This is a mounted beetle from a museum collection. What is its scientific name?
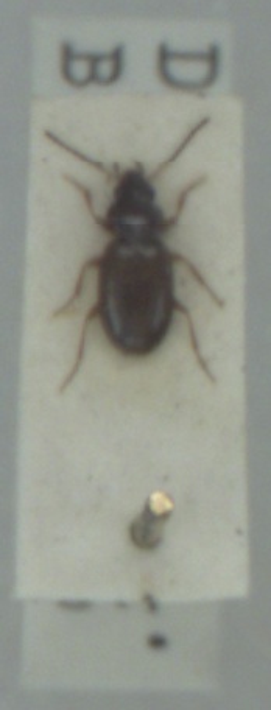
Bembidion obtusum
